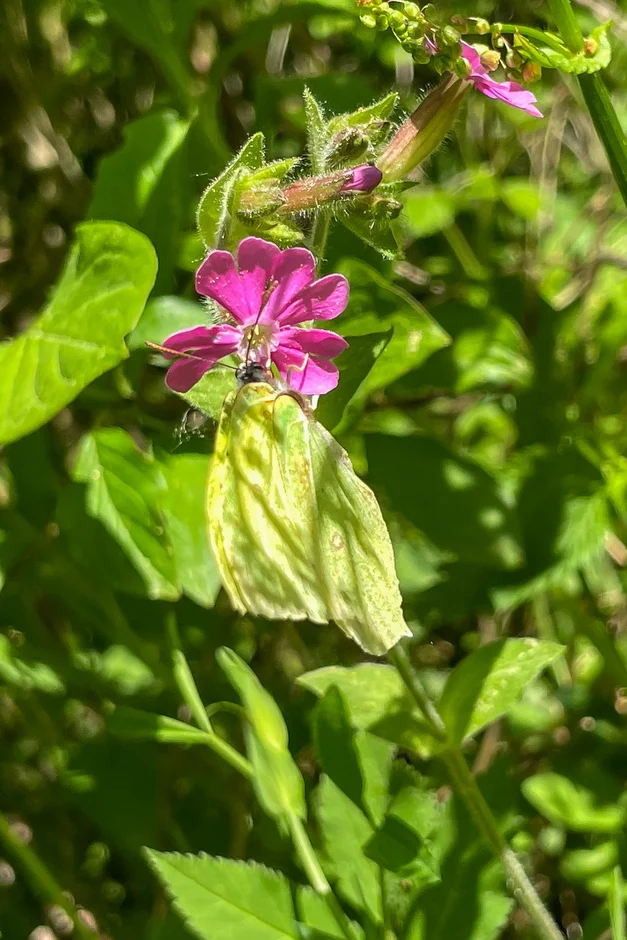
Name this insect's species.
Gonepteryx rhamni
